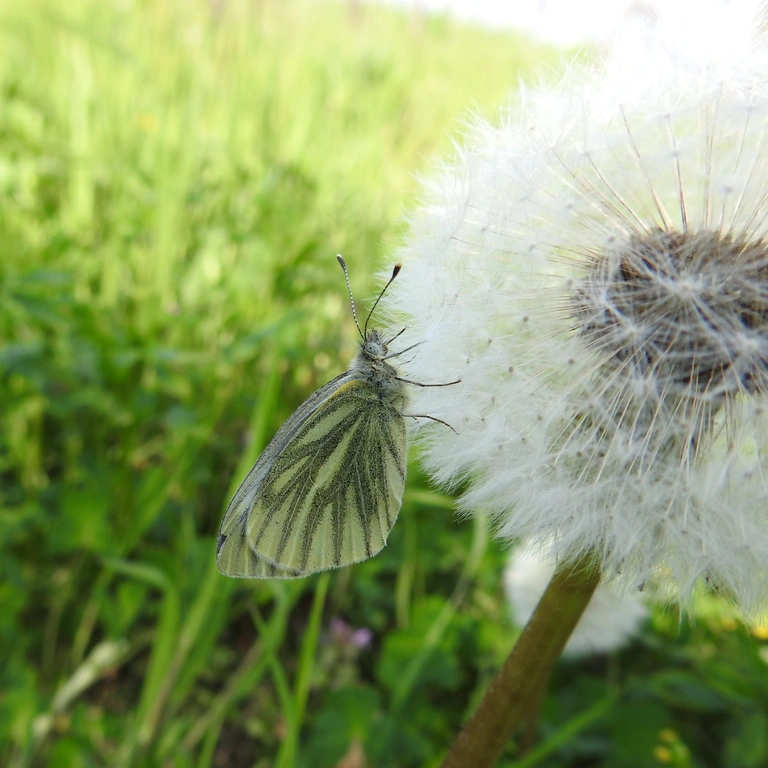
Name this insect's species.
Pieris napi
